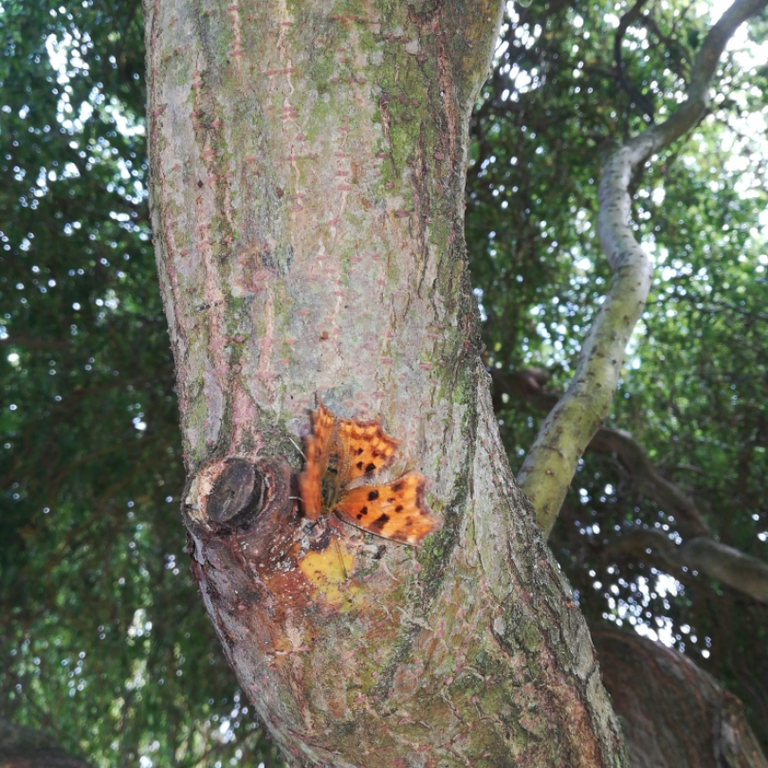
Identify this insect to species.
Polygonia c-album
